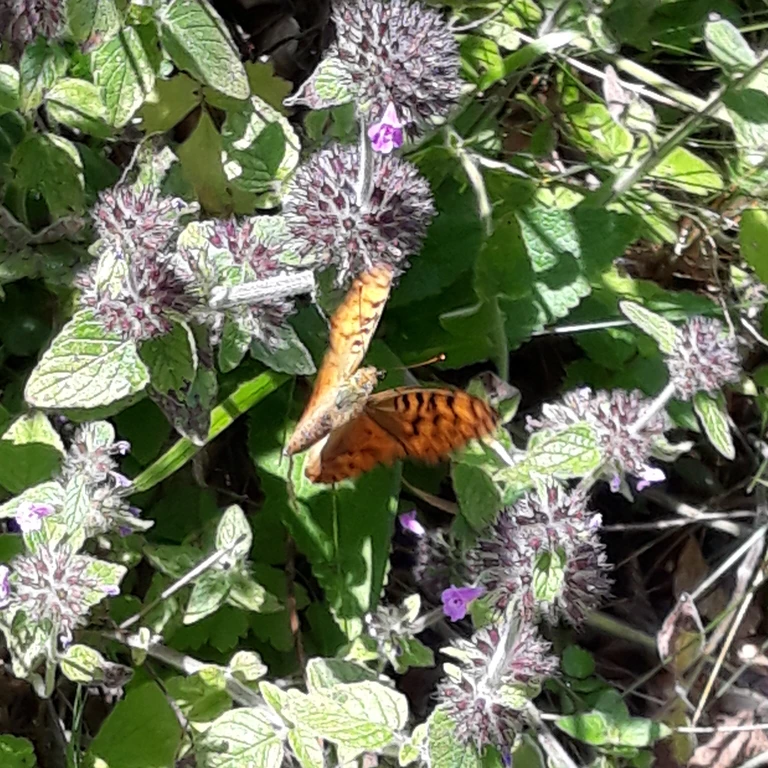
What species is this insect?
Argynnis paphia
